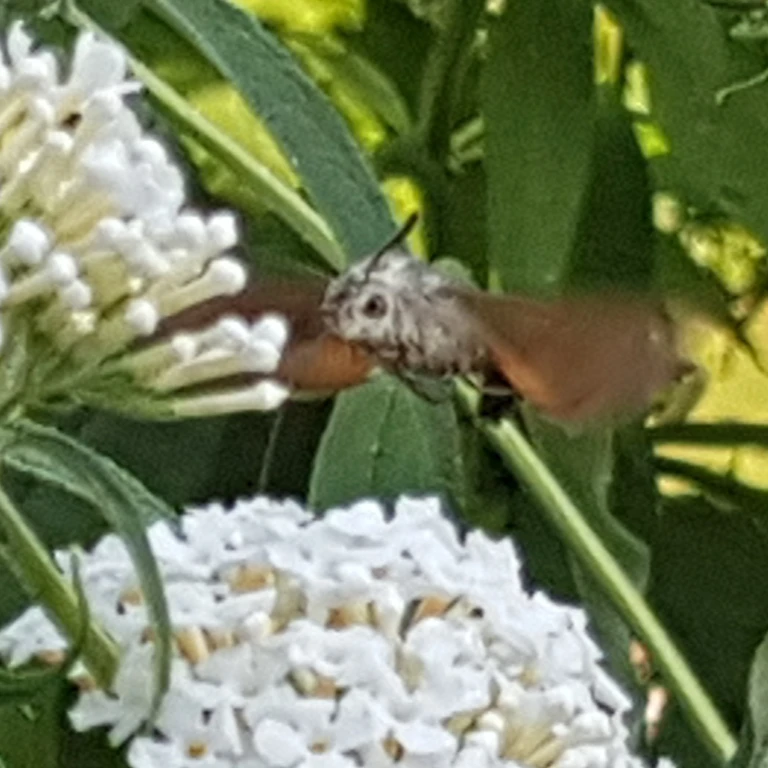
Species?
Macroglossum stellatarum
